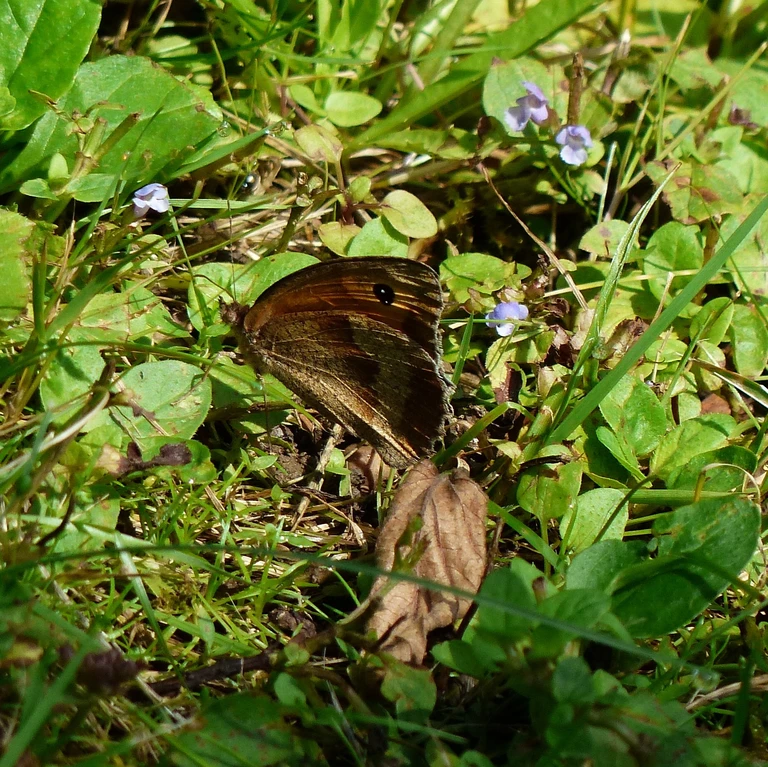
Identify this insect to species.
Maniola jurtina
